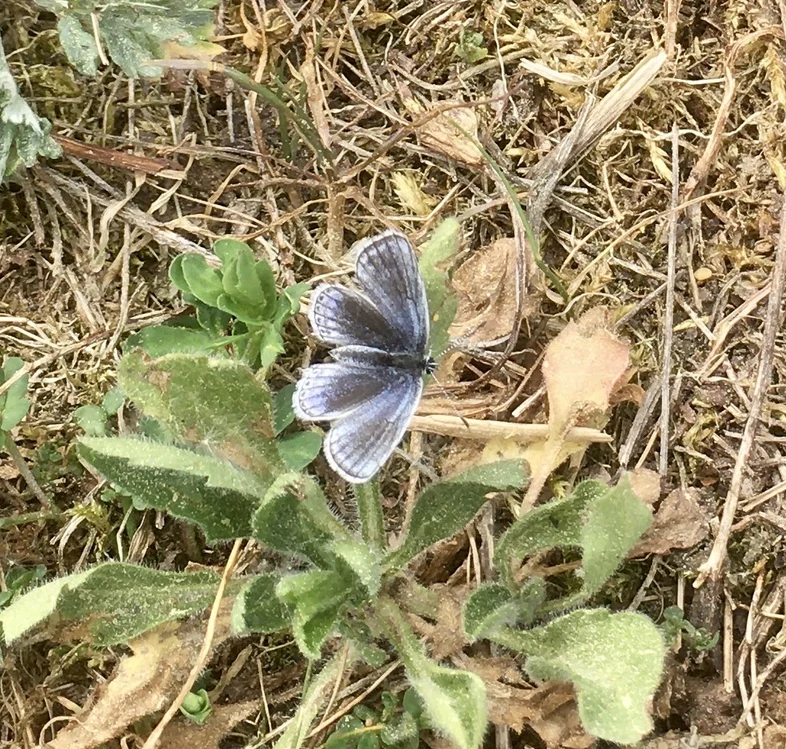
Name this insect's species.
Cupido argiades (also Elkalyce argiades)
